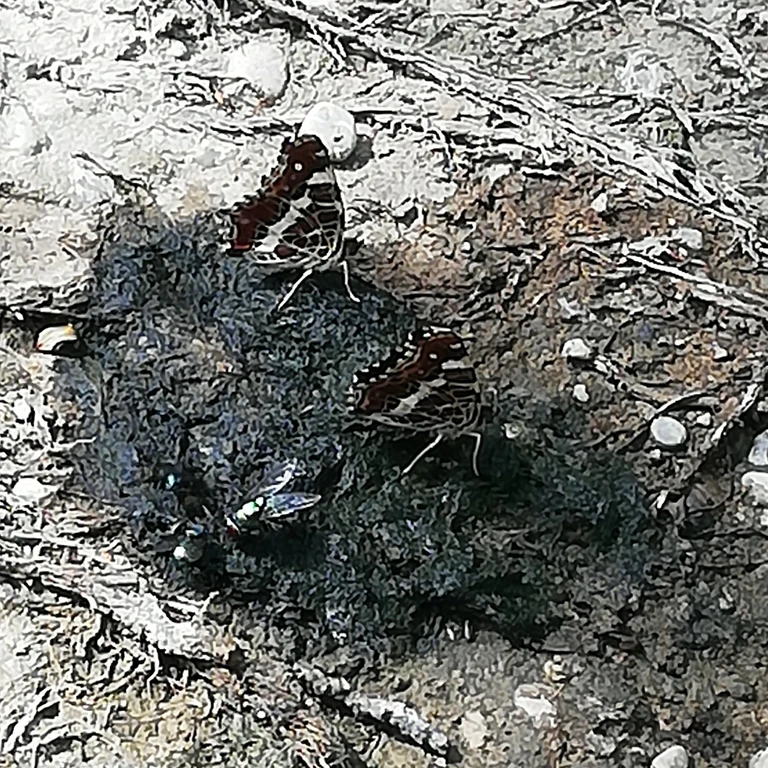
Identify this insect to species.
Araschnia levana
